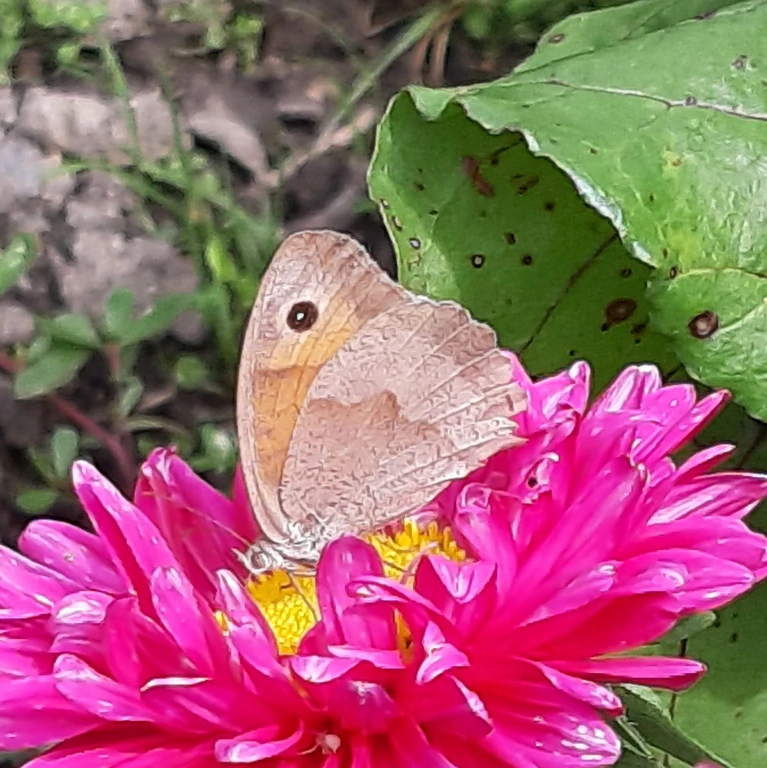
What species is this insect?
Maniola jurtina
